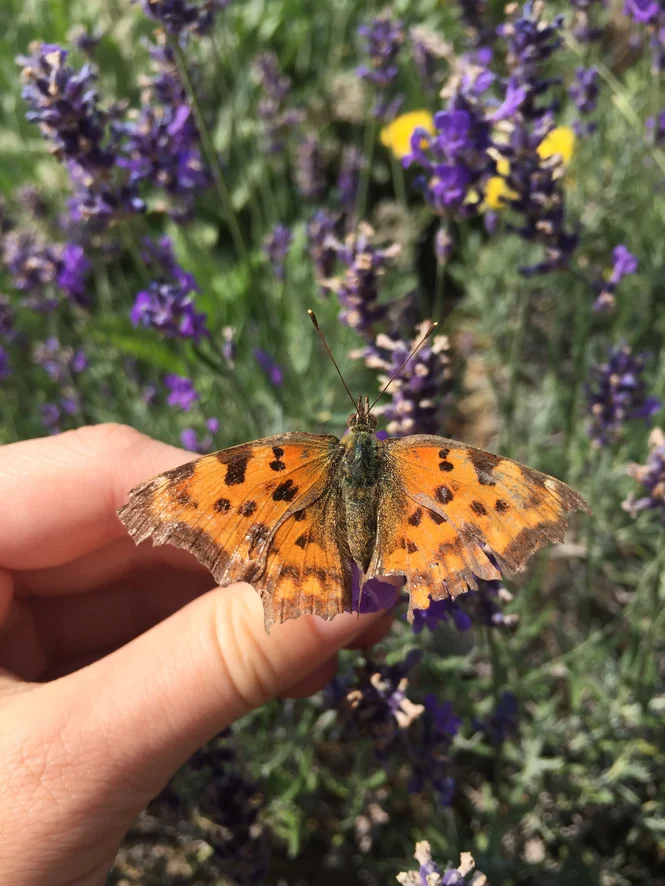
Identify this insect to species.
Polygonia c-album
